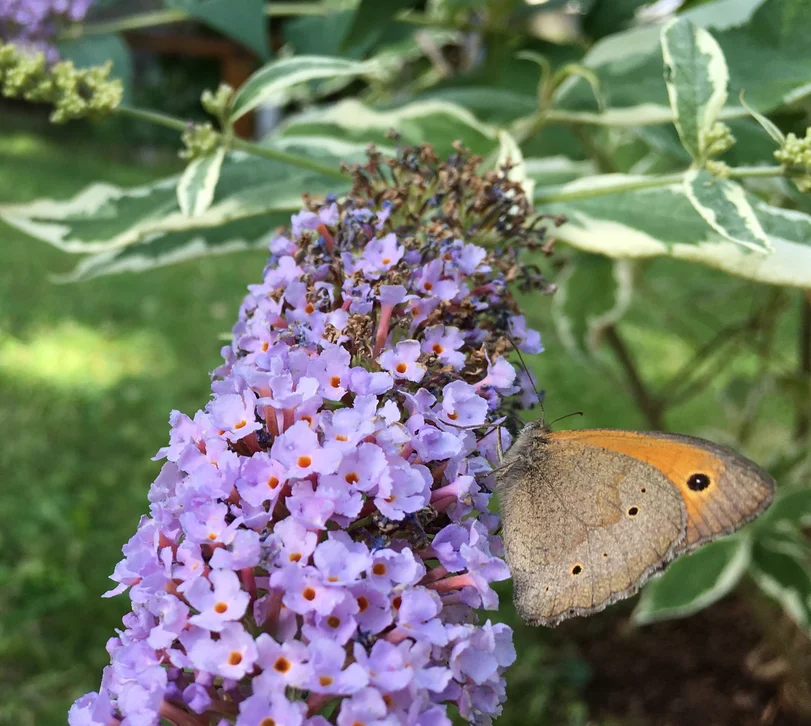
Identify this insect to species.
Maniola jurtina
